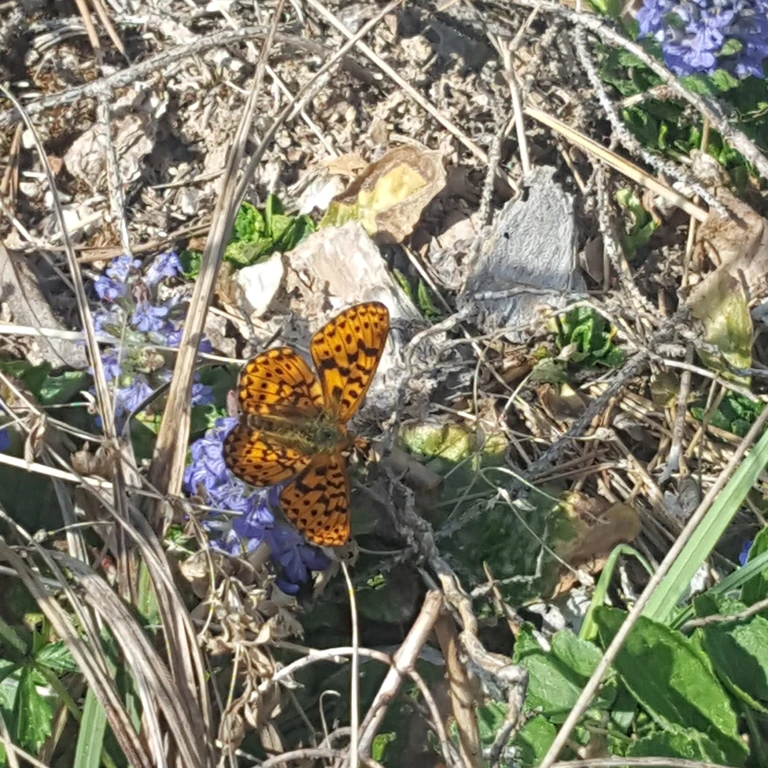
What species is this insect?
Boloria euphrosyne (also Clossiana euphrosyne)
